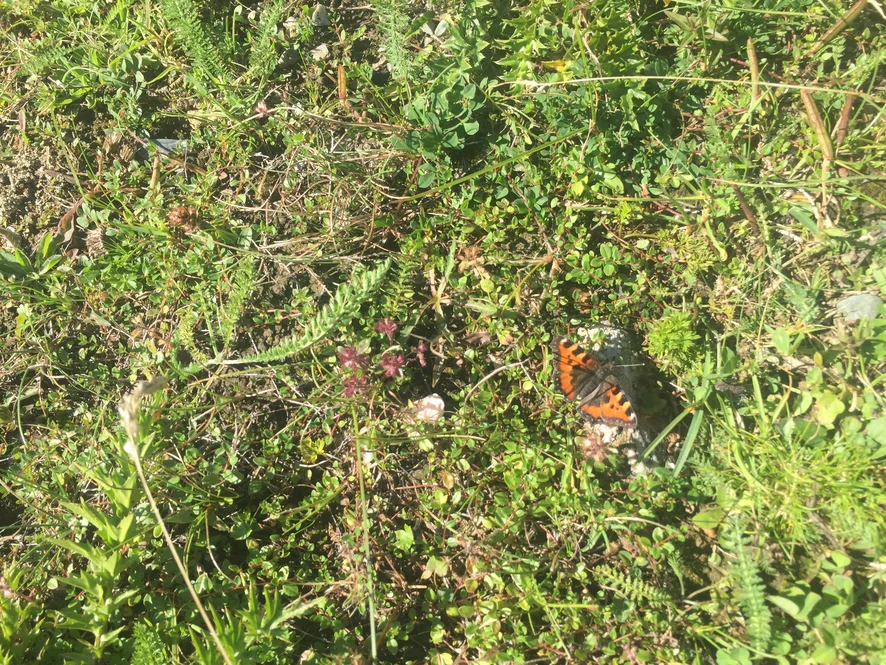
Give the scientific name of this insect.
Aglais urticae
